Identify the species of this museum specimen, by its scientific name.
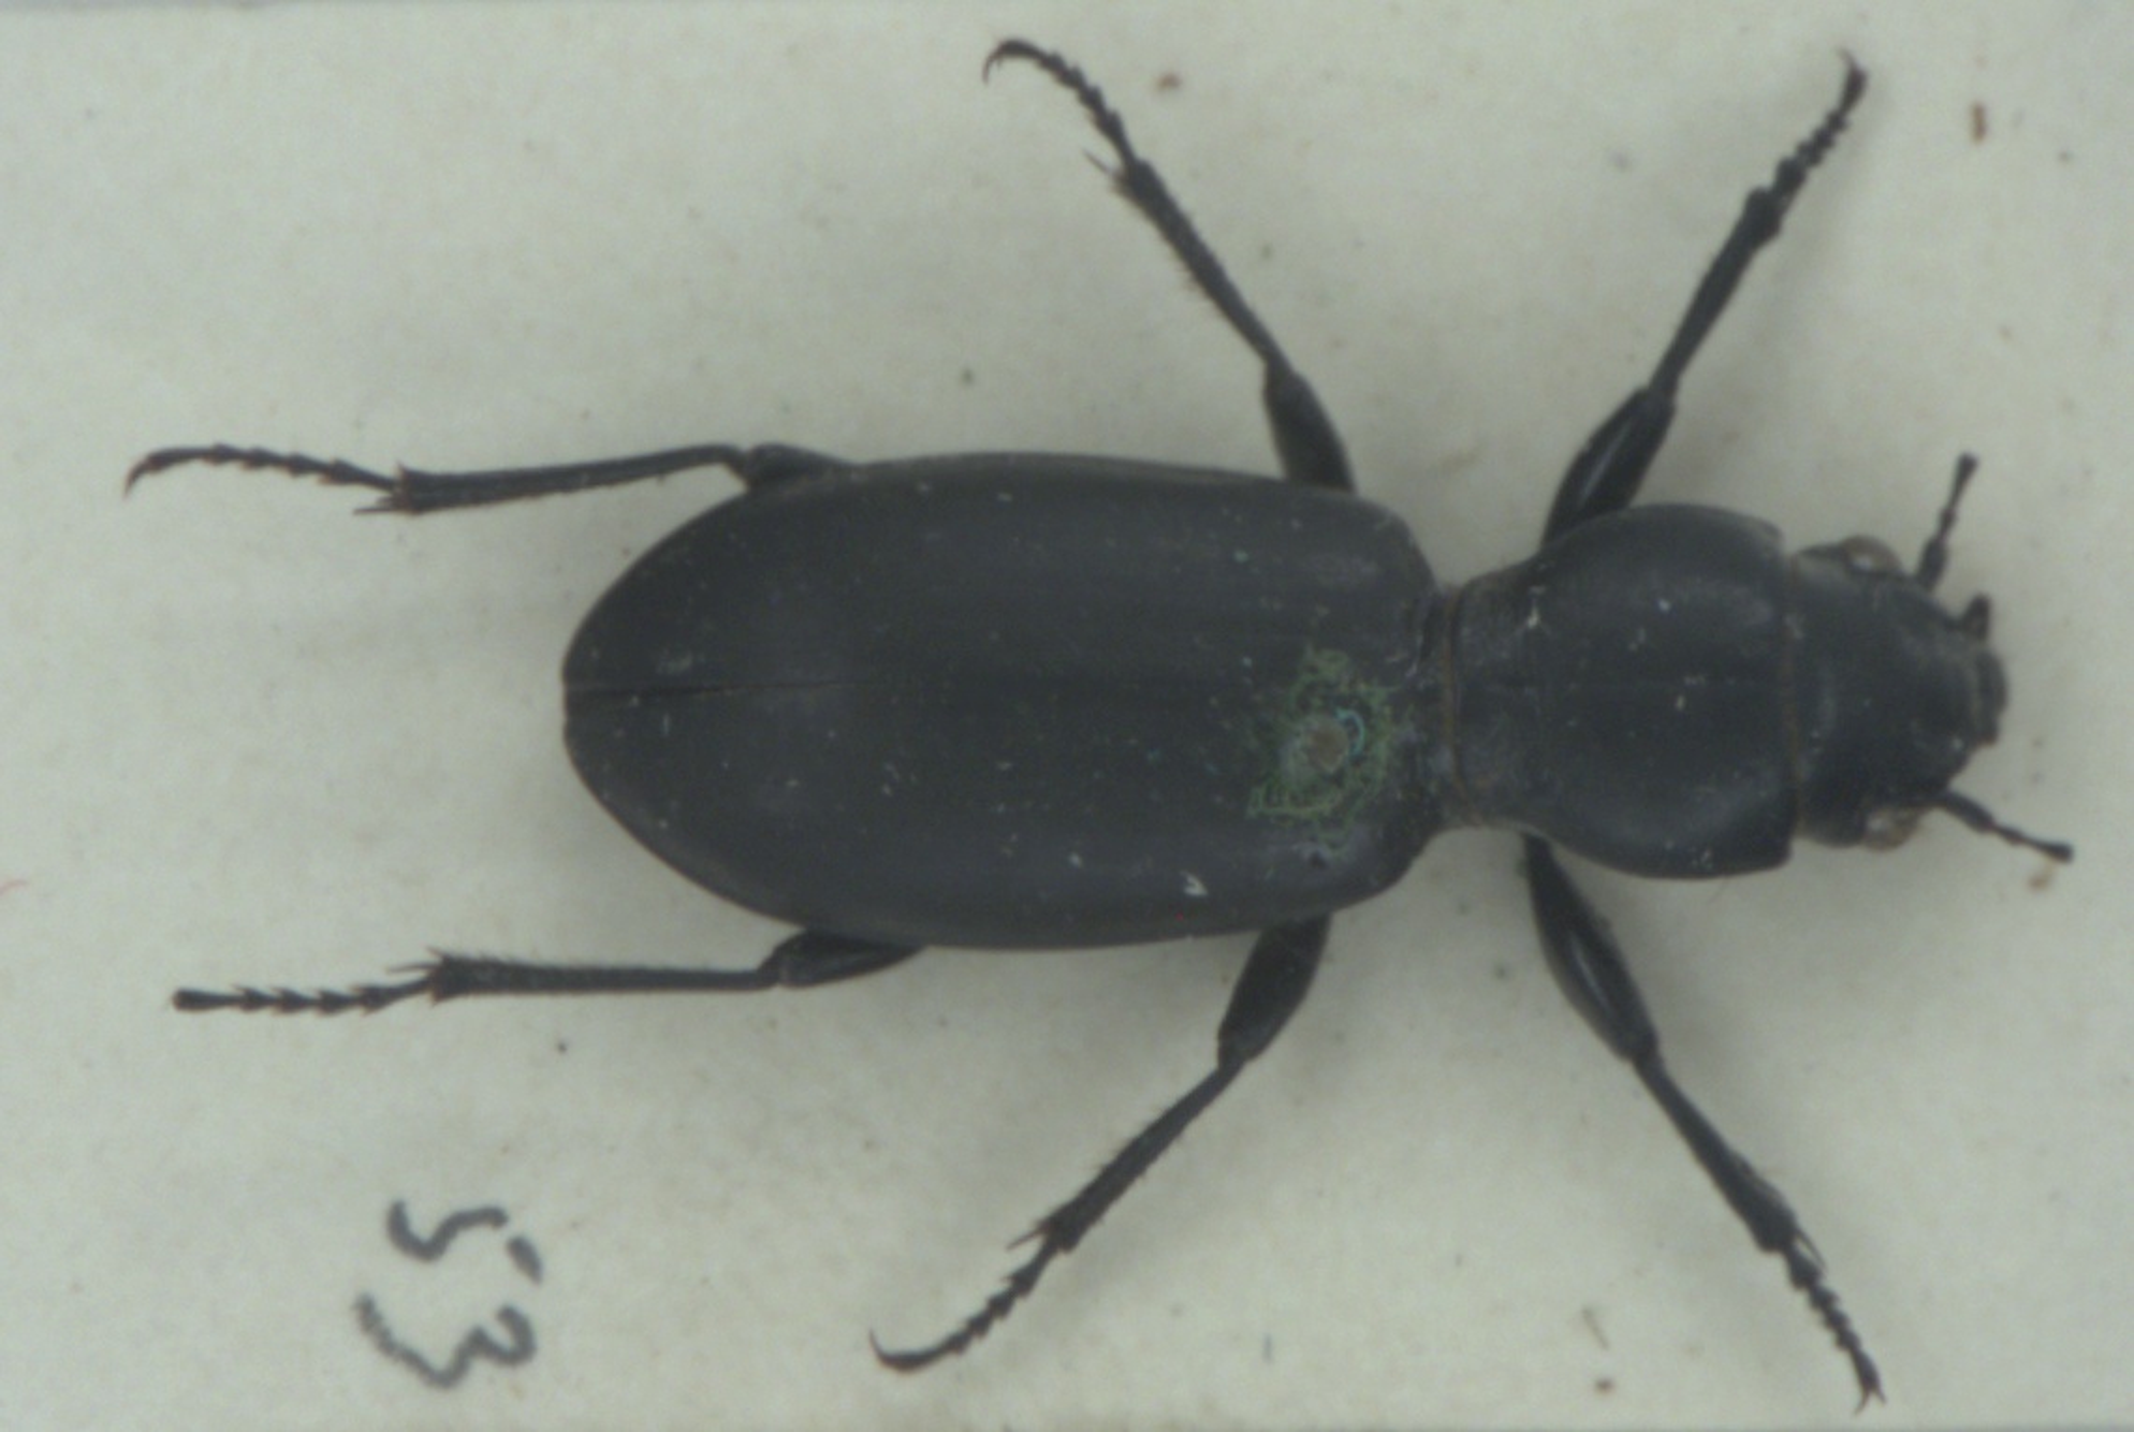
Broscus cephalotes
